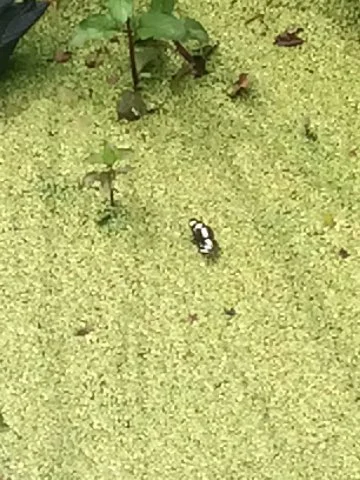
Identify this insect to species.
Neptis rivularis
